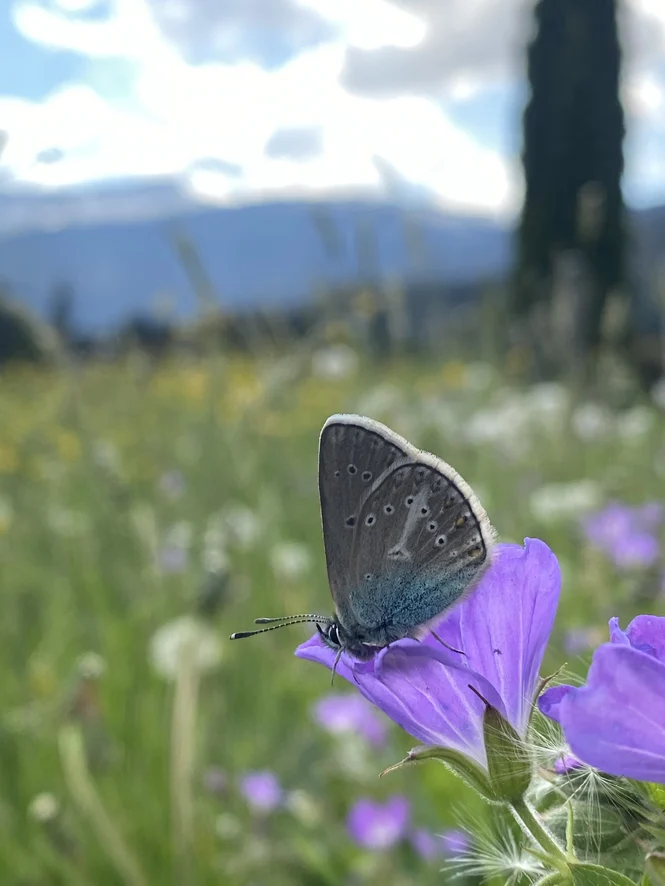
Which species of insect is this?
Eumedonia eumedon
